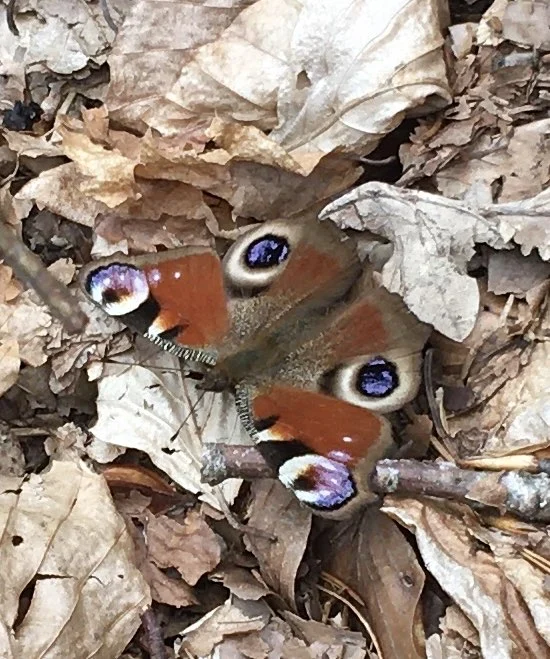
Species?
Aglais io
